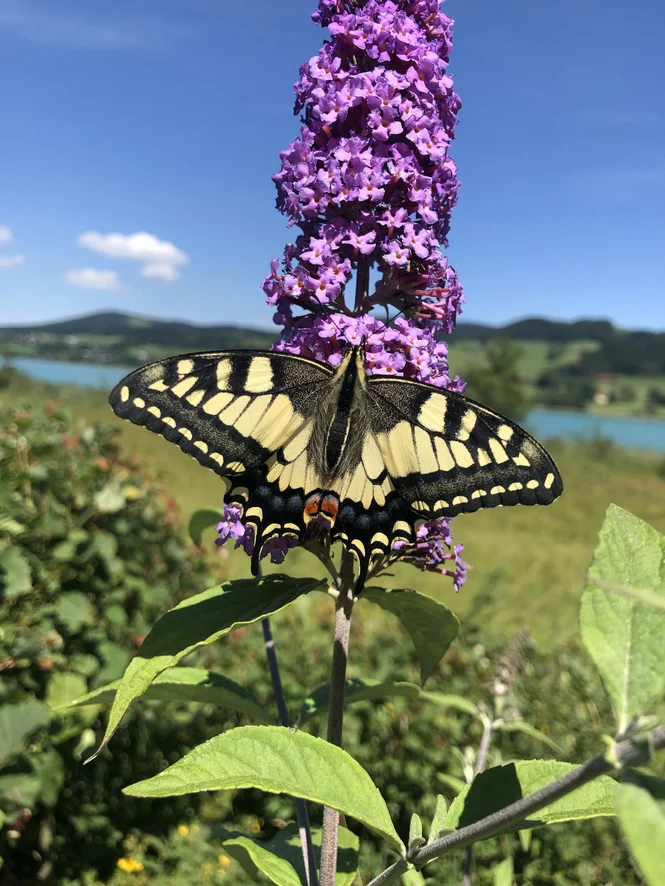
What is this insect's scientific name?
Papilio machaon
